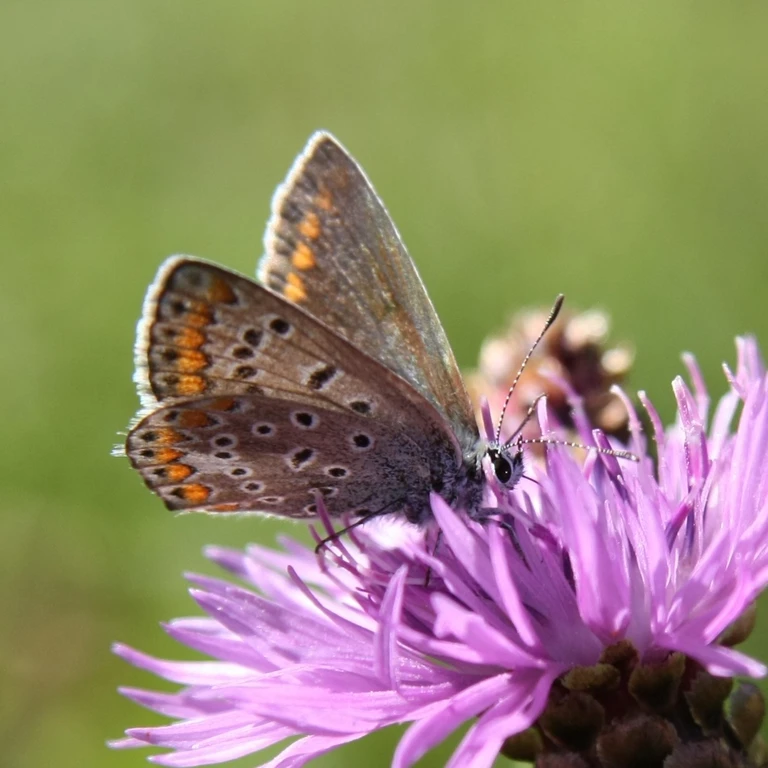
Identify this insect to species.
Polyommatus icarus
